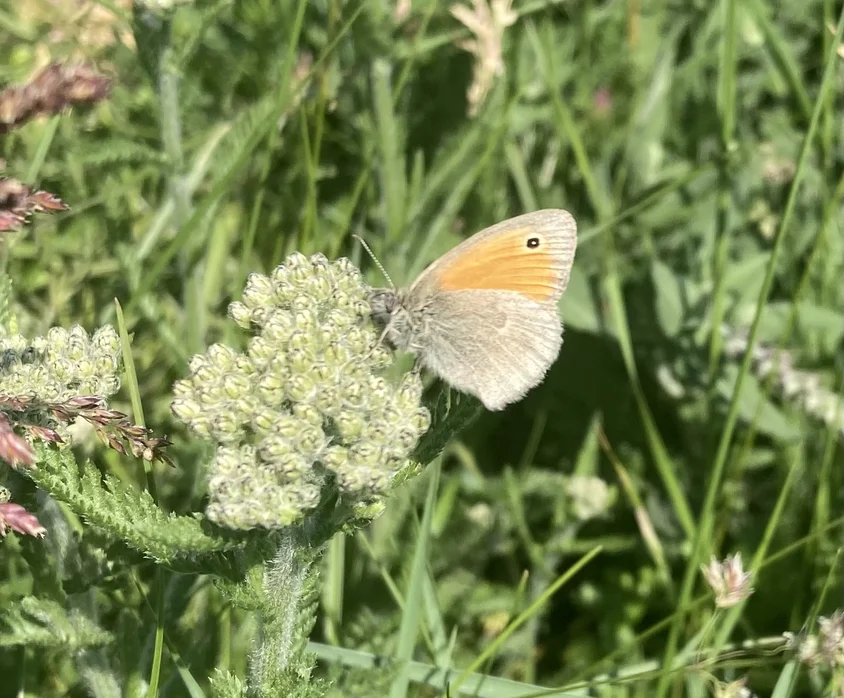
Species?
Coenonympha pamphilus
